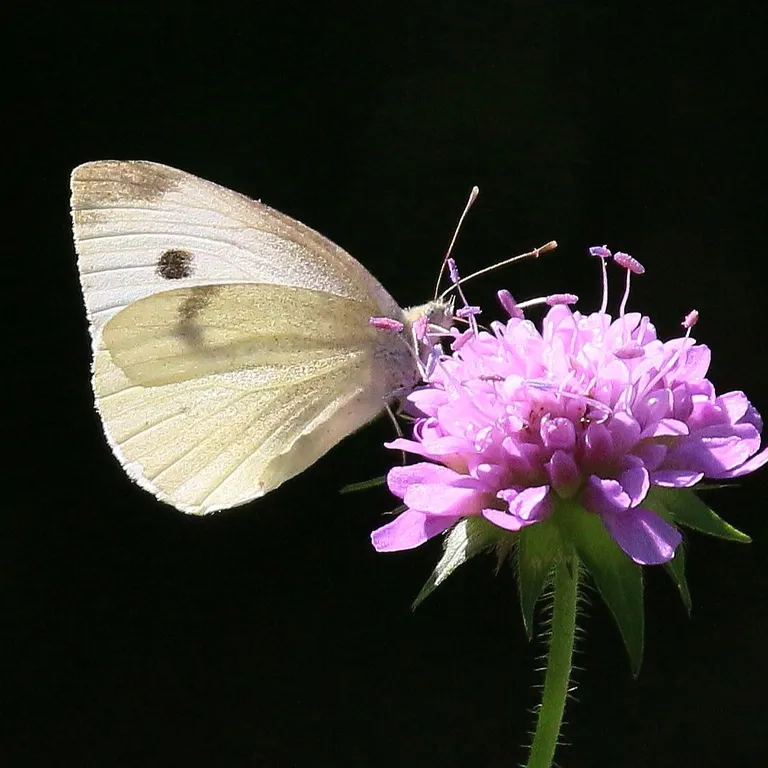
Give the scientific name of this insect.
Pieris rapae
